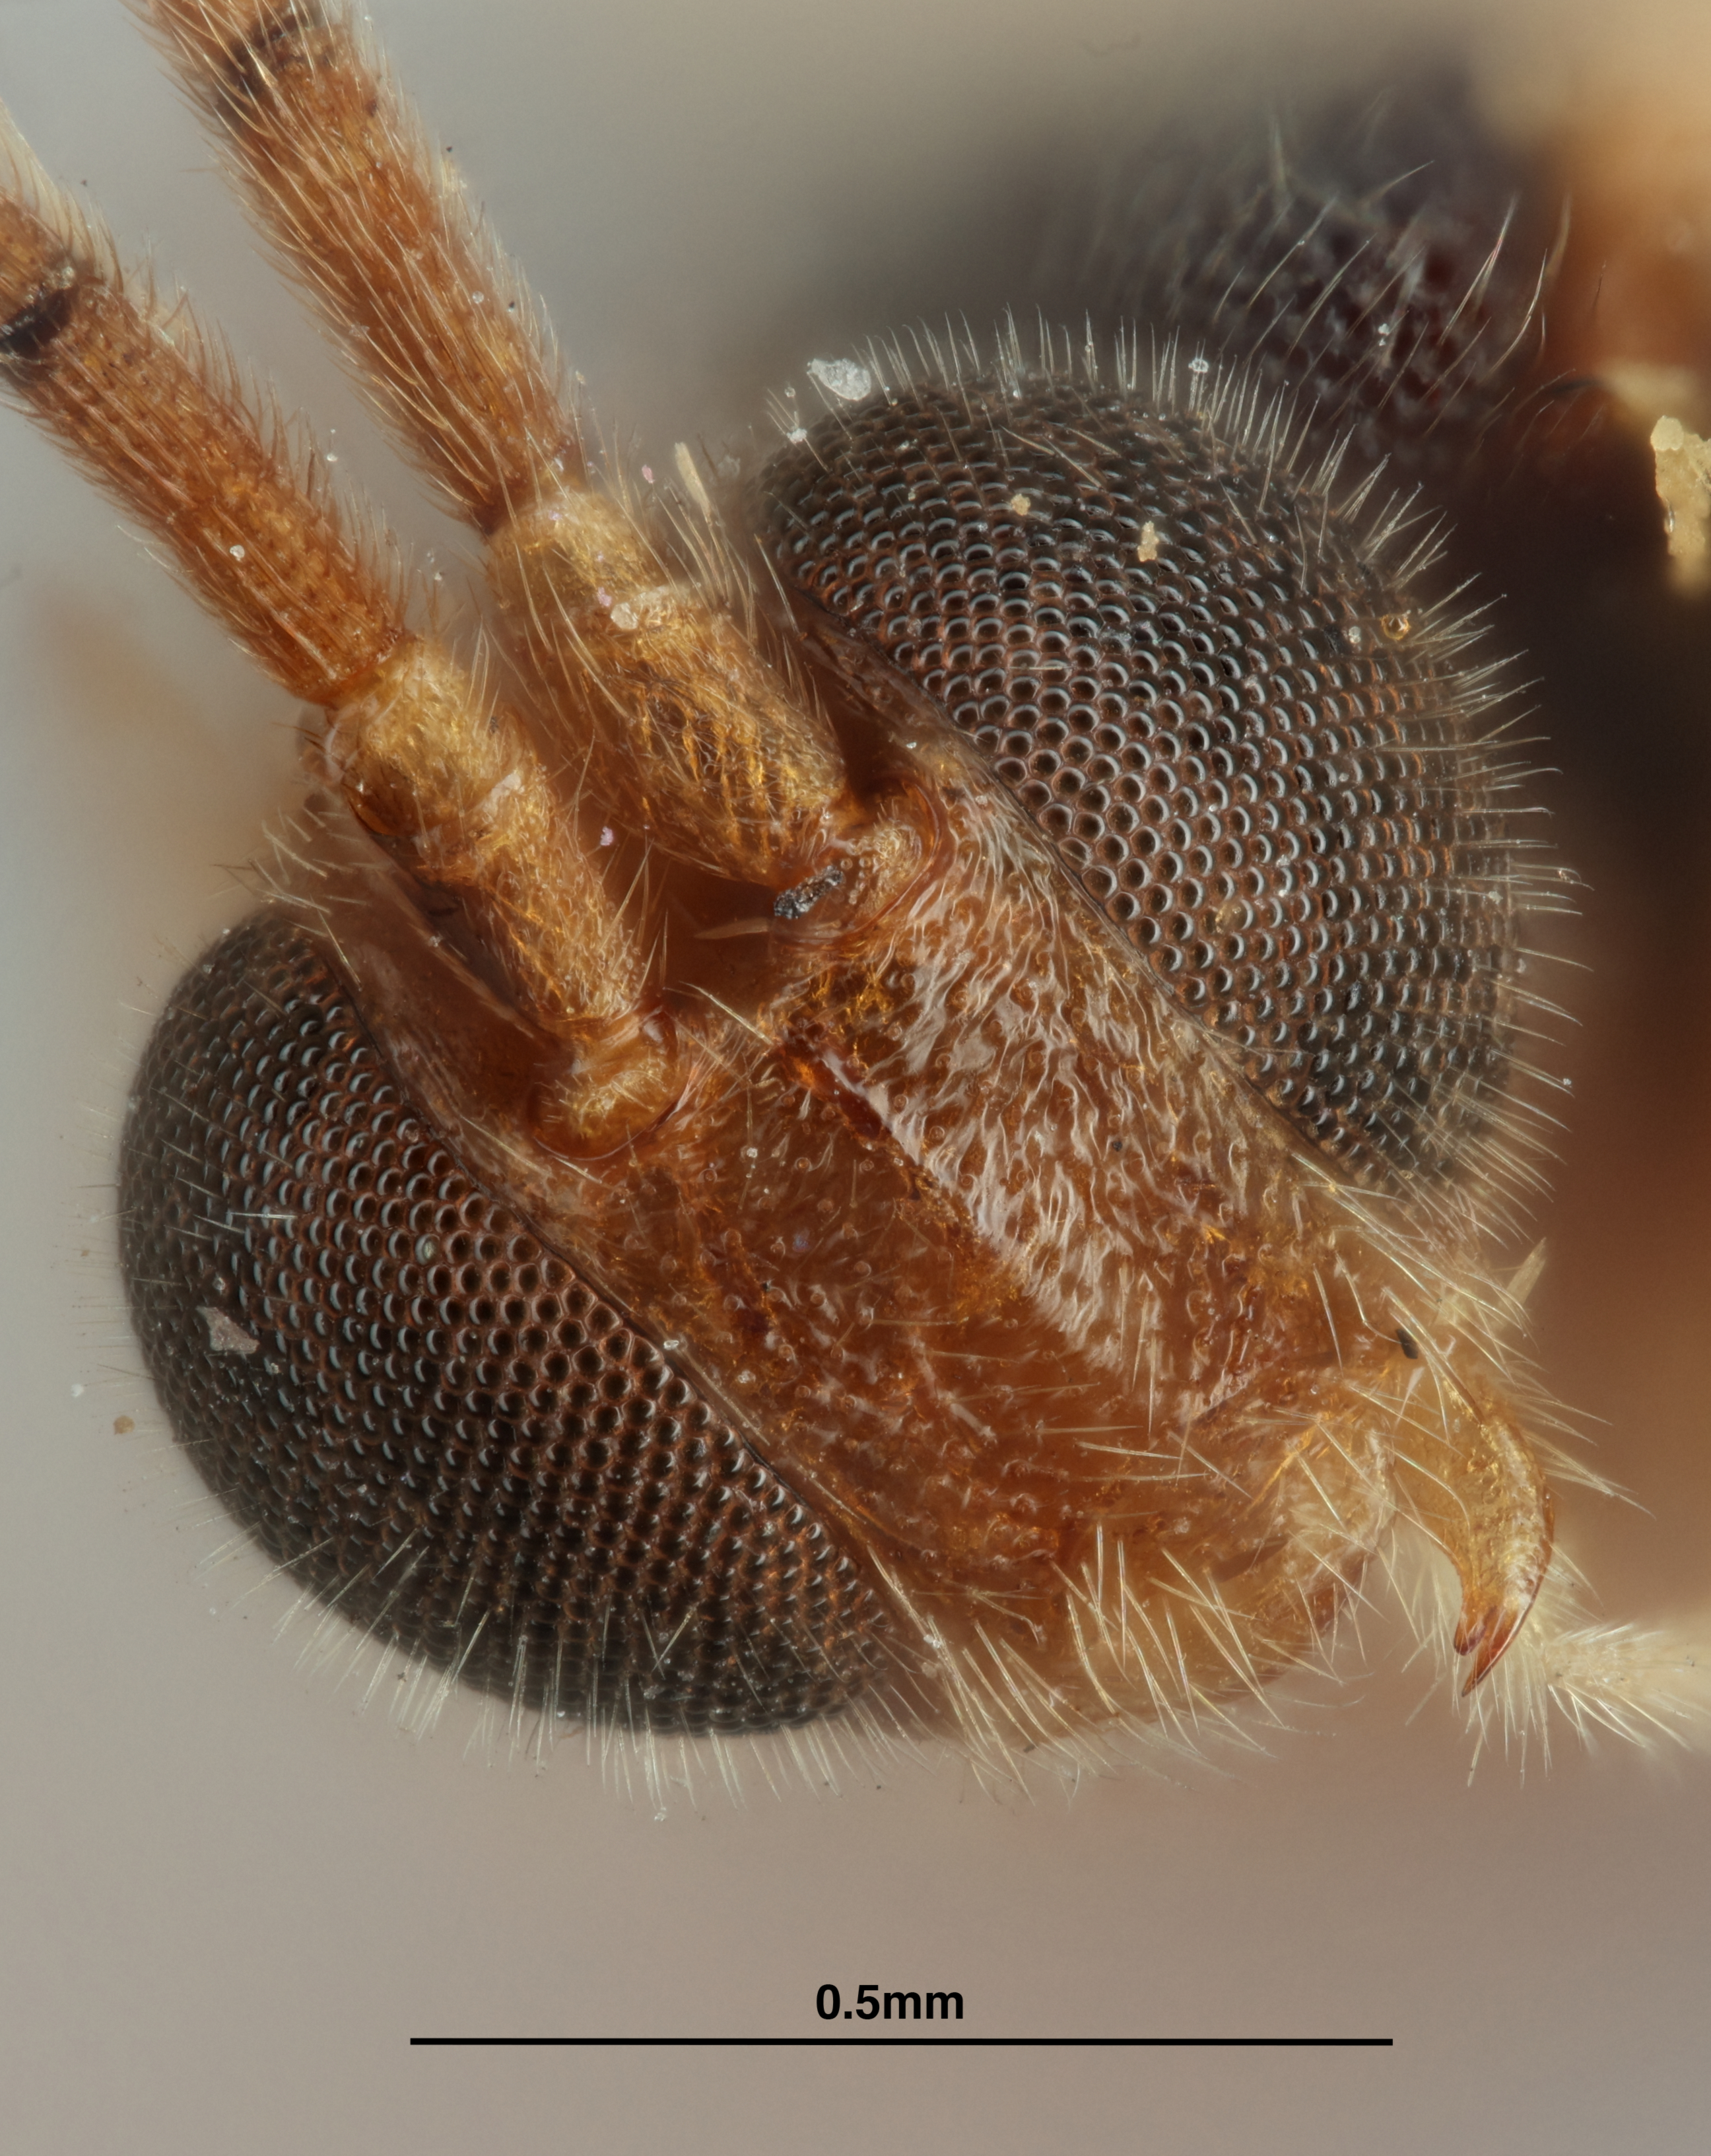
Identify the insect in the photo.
Protomicroplitis urios
